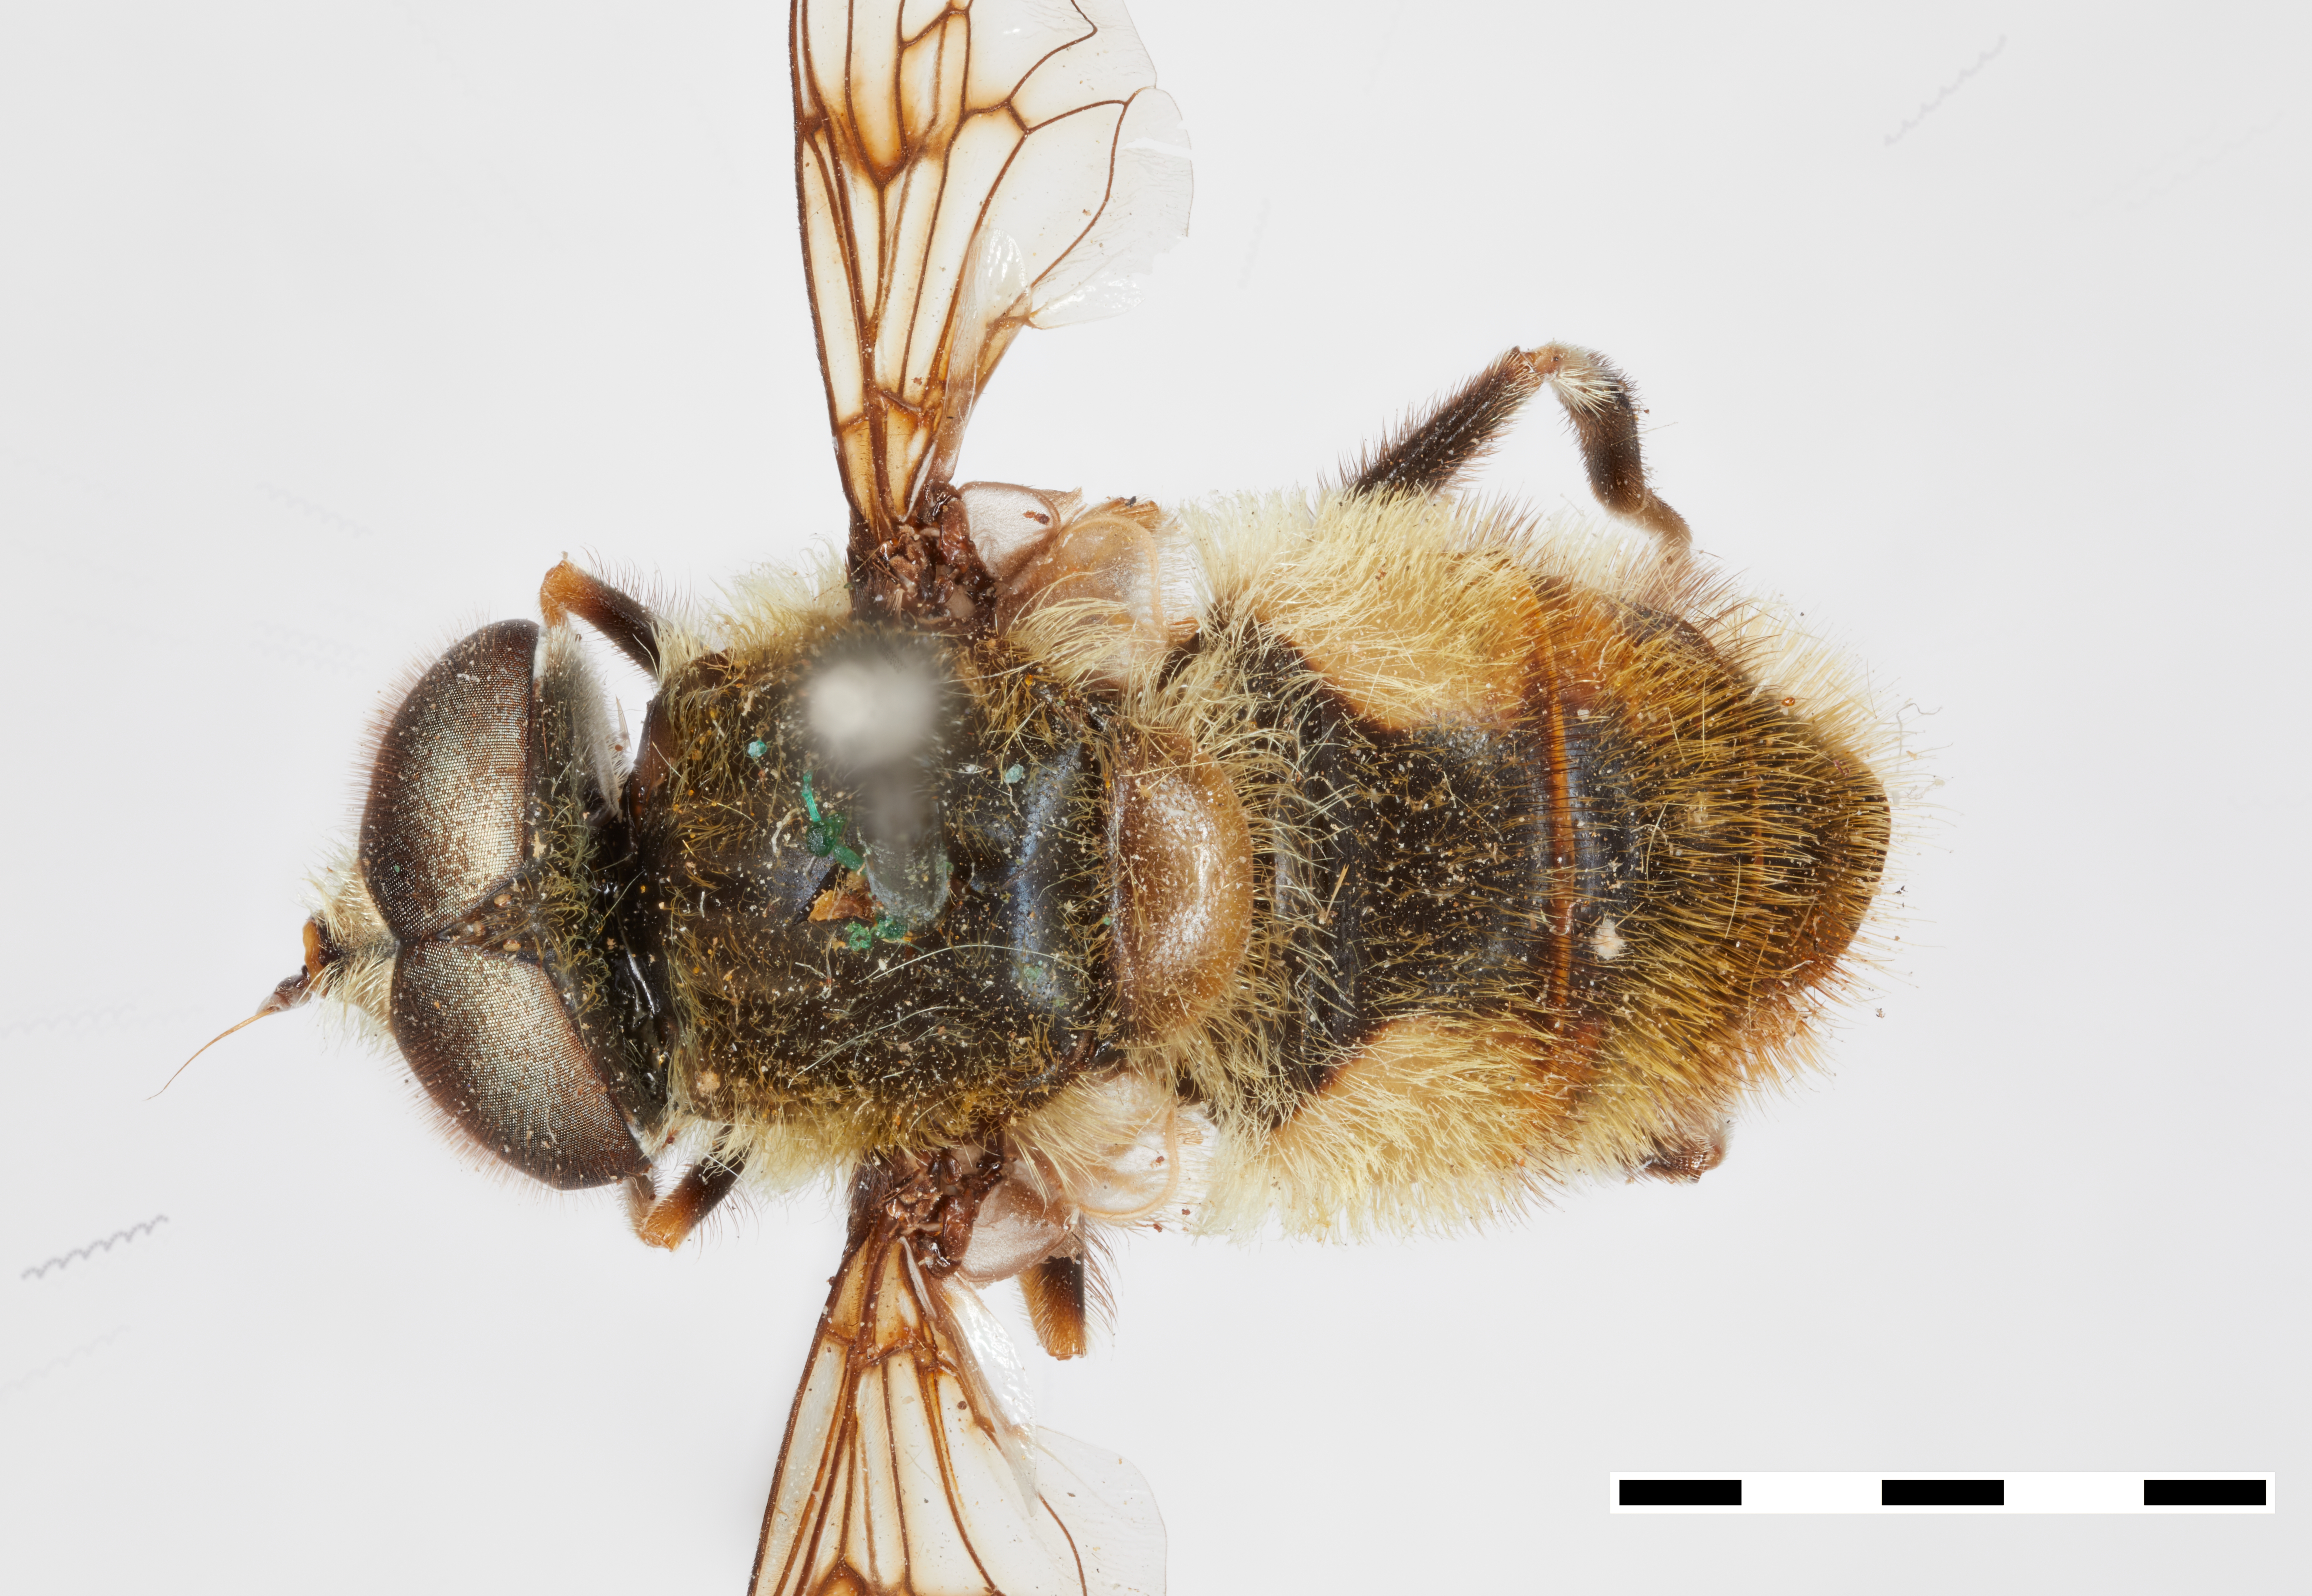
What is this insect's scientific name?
Eristalis occidentalis
